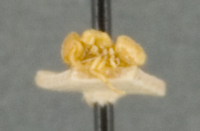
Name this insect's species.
Lasius brevicornis
